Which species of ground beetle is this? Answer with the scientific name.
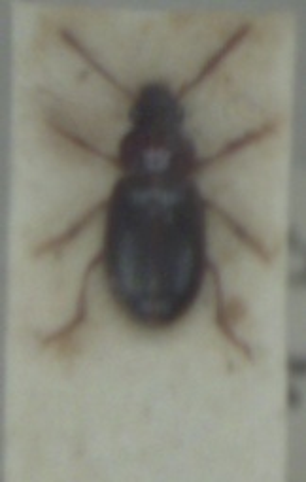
Bradycellus caucasicus
